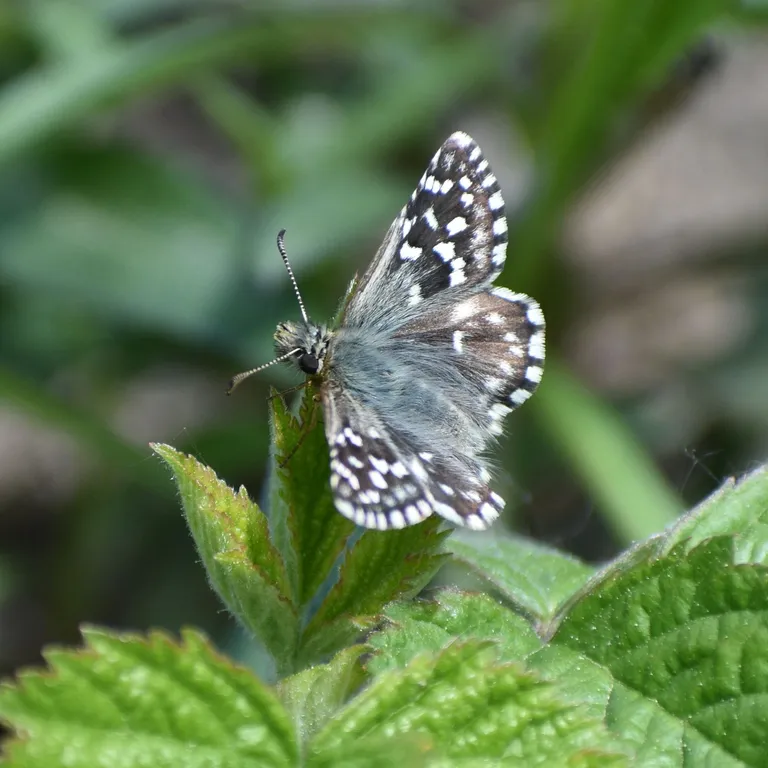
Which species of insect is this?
Pyrgus malvae
